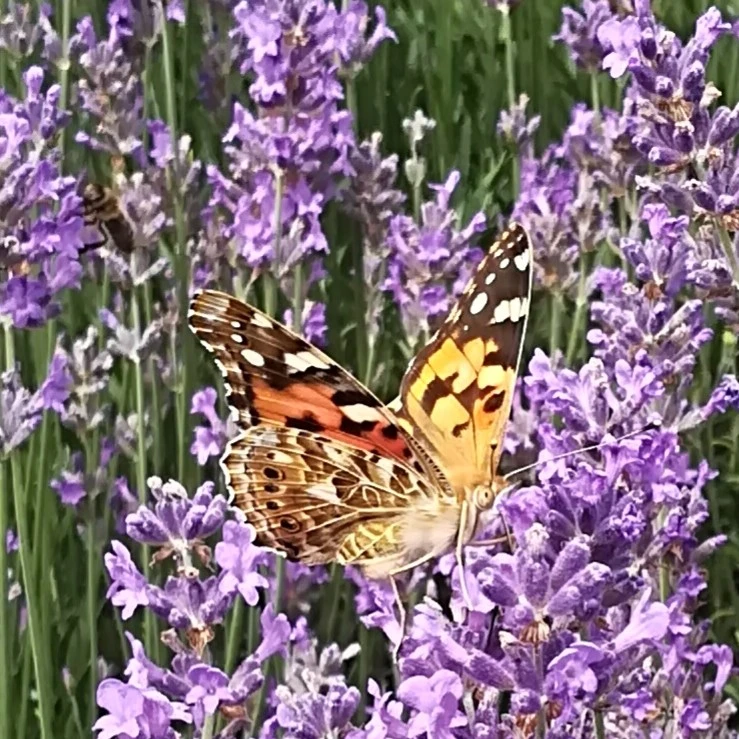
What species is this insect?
Vanessa cardui
